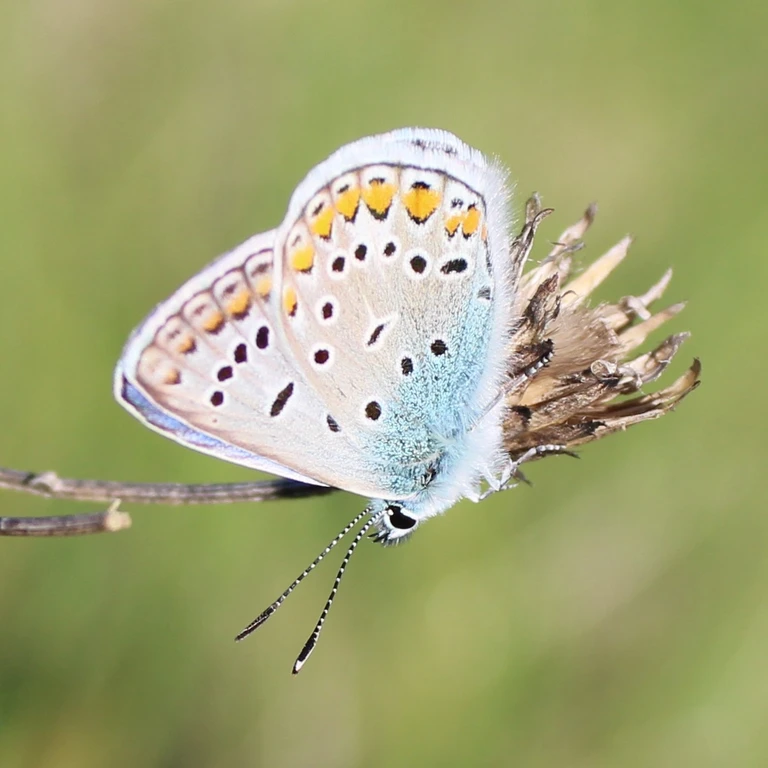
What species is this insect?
Polyommatus icarus
